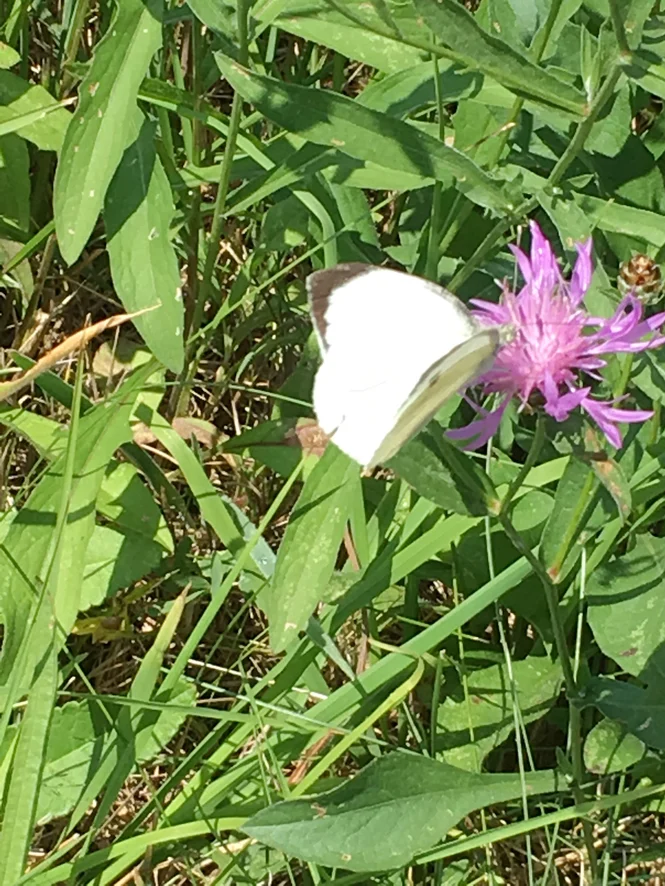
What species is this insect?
Pieris brassicae
